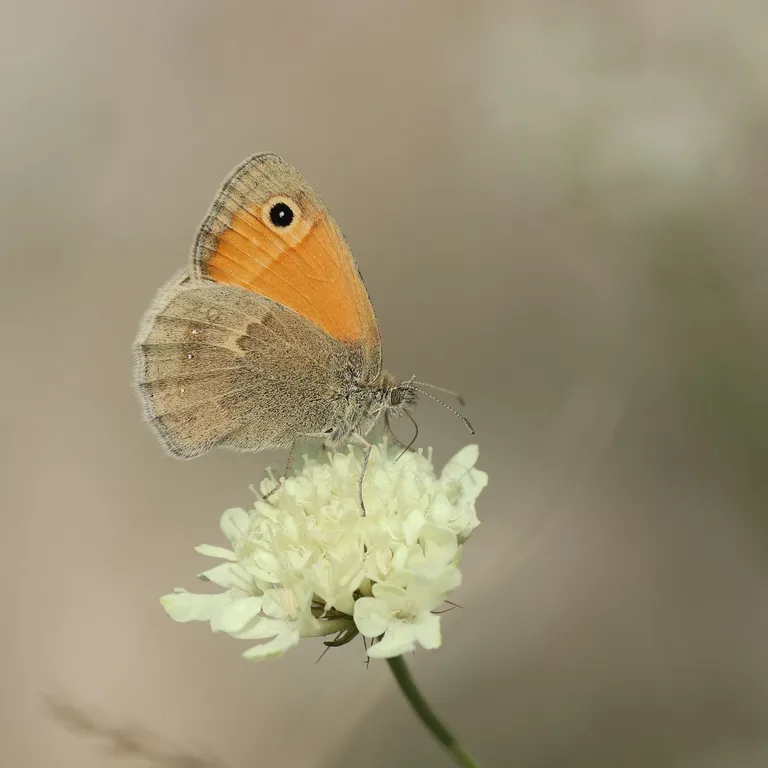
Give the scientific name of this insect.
Coenonympha pamphilus
